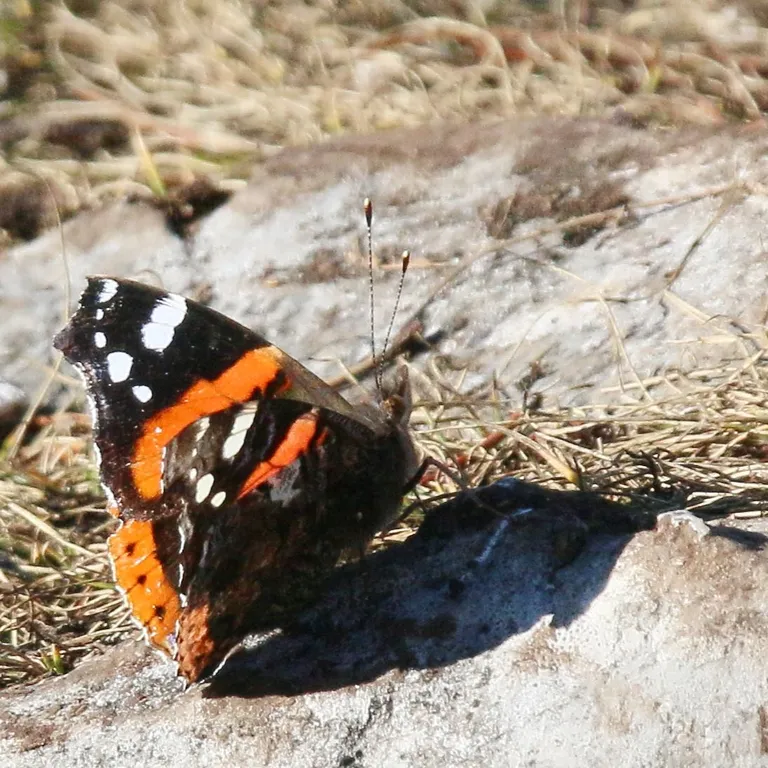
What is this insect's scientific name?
Vanessa atalanta
